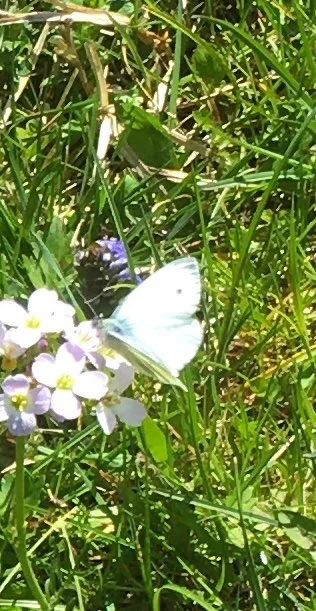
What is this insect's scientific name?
Pieris napi
